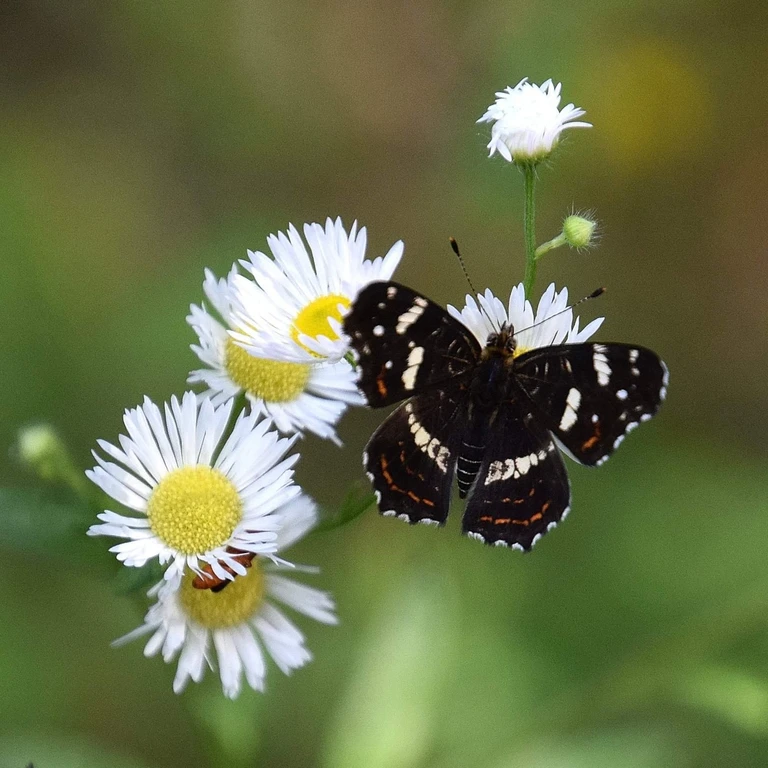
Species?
Araschnia levana
